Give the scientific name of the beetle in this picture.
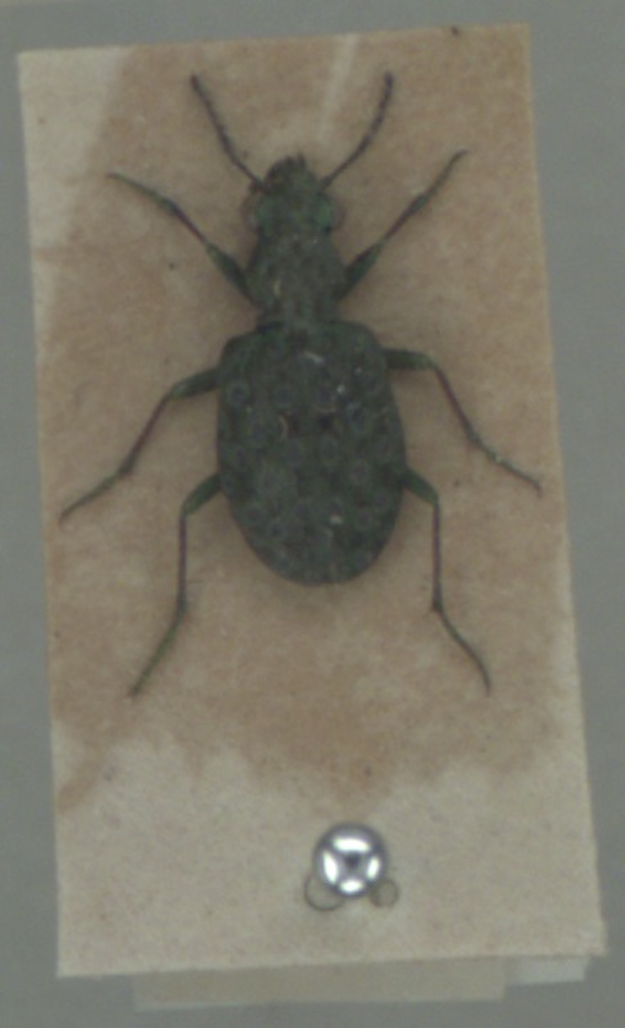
Elaphrus riparius
